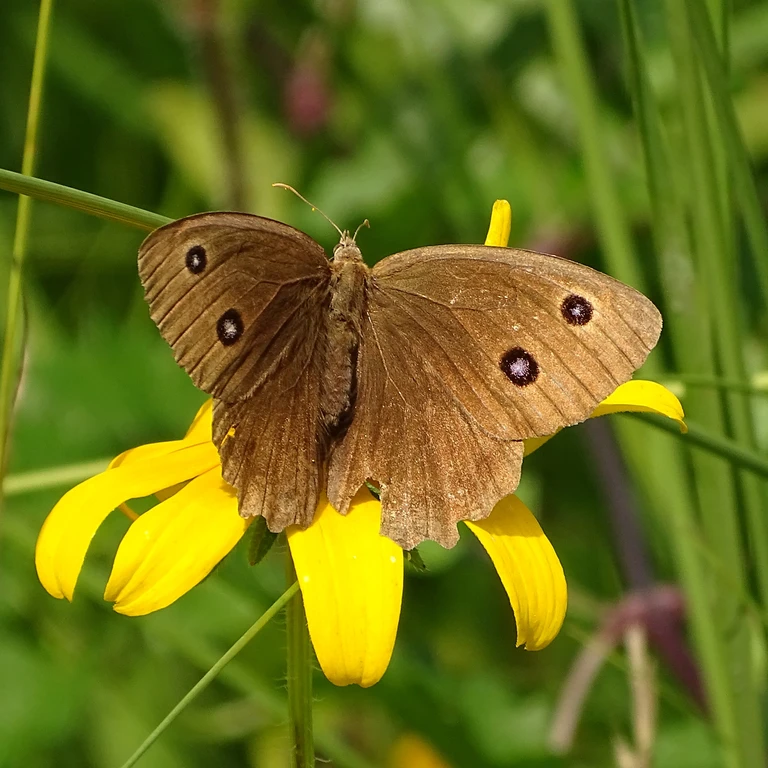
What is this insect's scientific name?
Minois dryas
